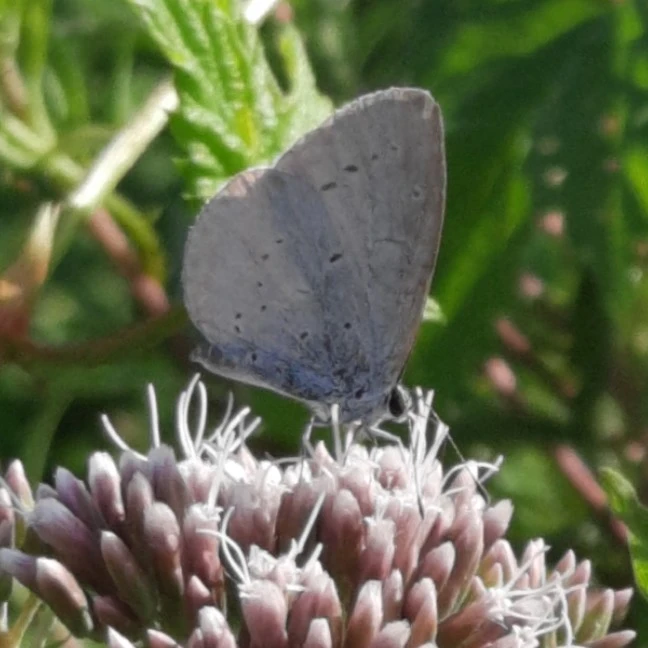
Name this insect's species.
Celastrina argiolus
